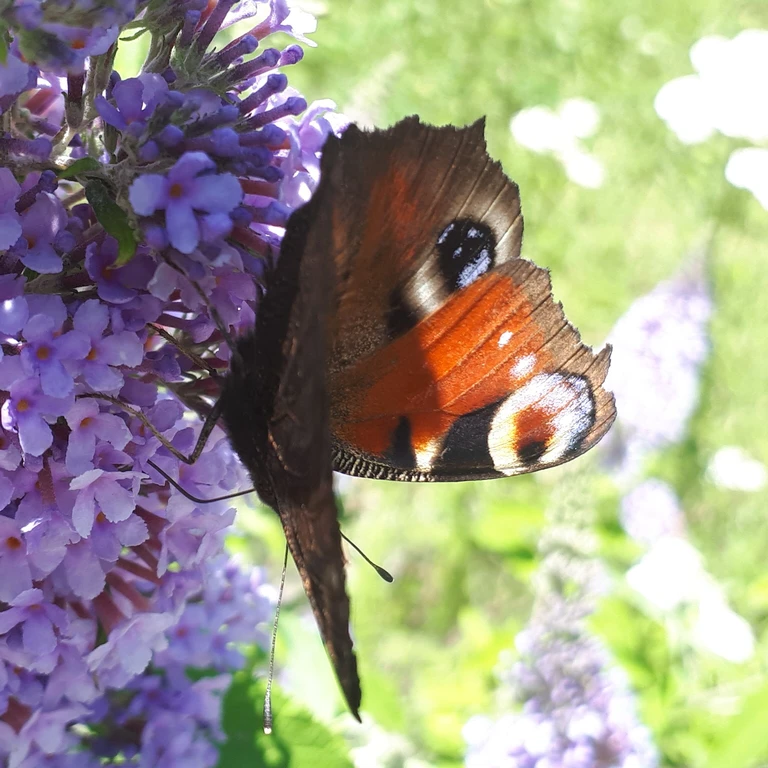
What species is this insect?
Aglais io
